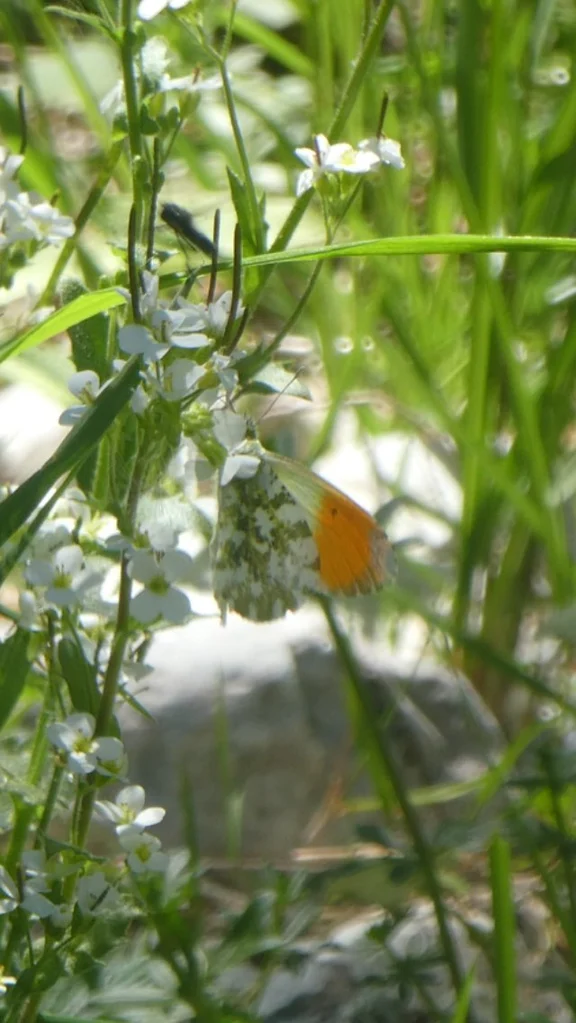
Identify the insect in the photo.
Anthocharis cardamines
